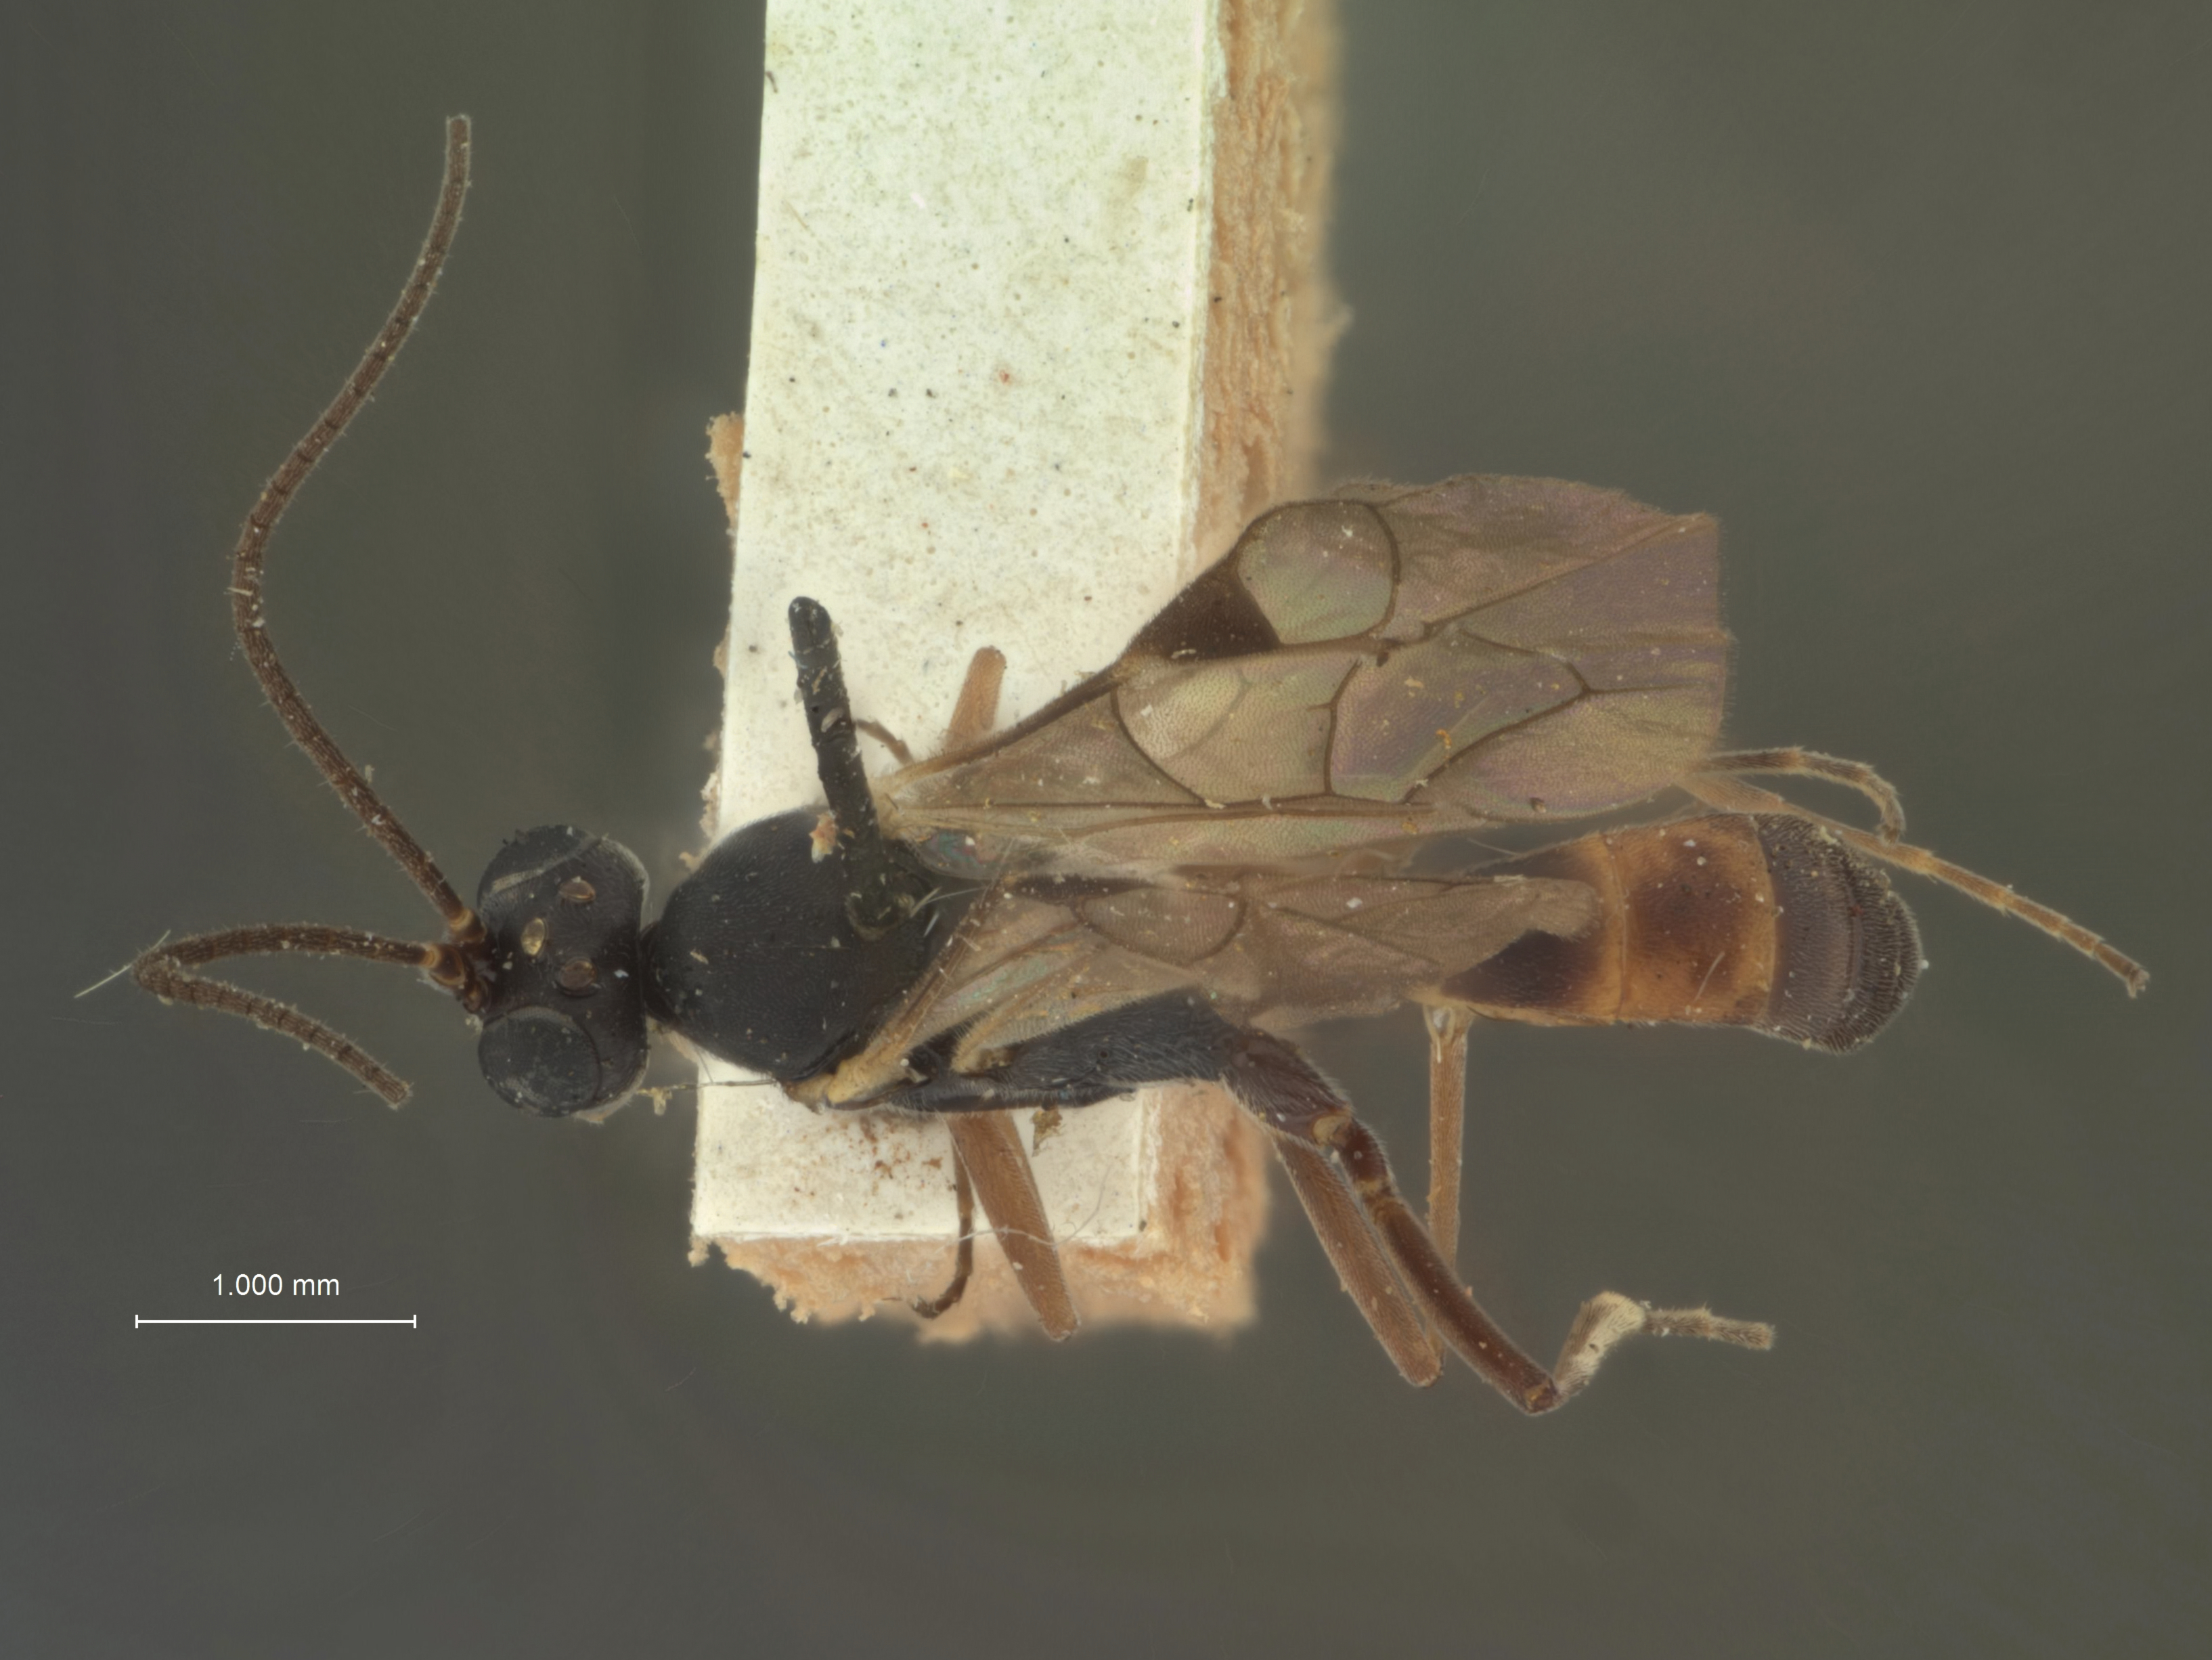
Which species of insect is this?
Exolytus gelechiae
